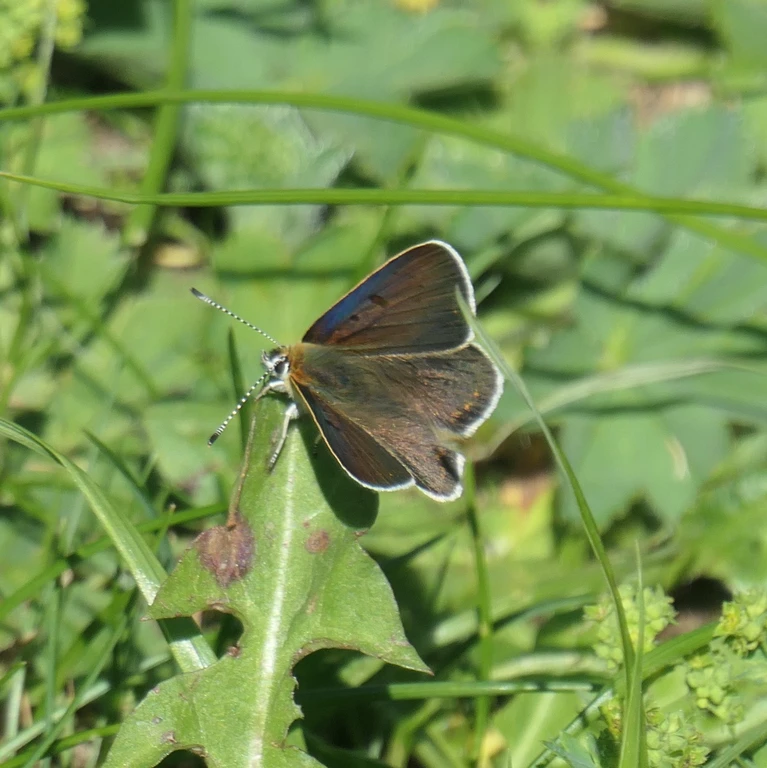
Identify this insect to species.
Lycaena tityrus (also Loweia tityrus)
